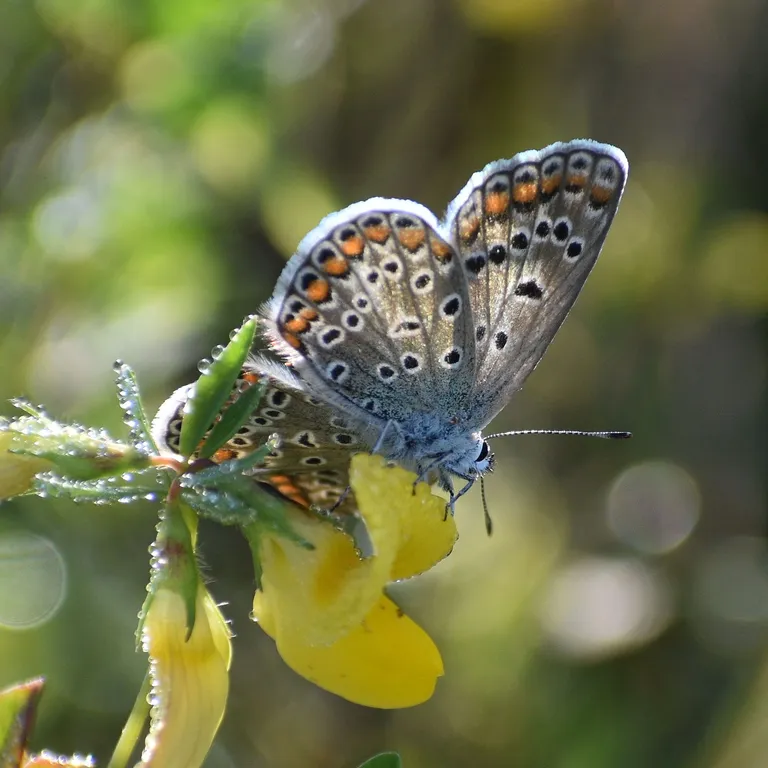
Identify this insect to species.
Polyommatus icarus
